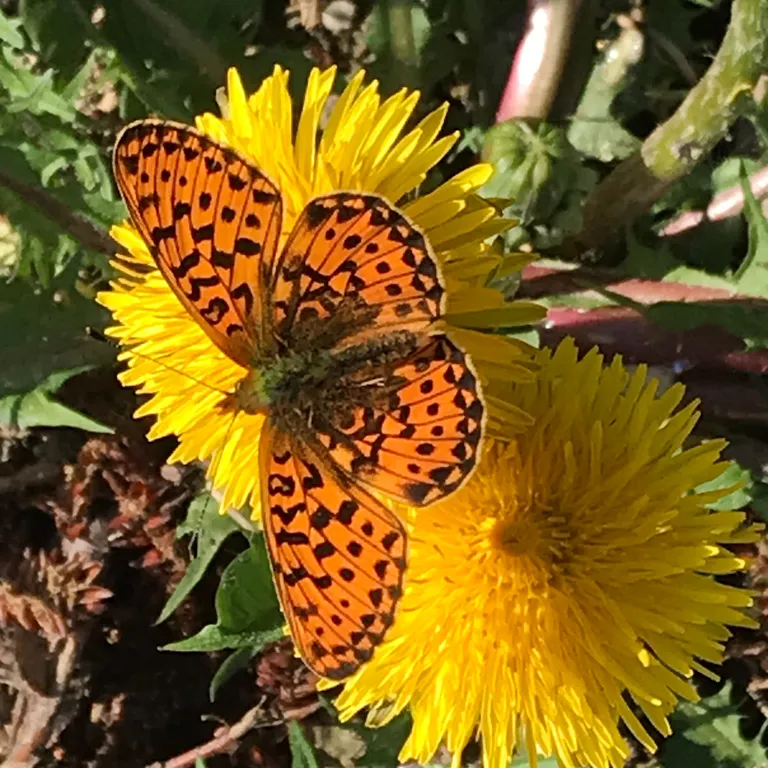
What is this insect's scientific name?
Boloria euphrosyne (also Clossiana euphrosyne)
